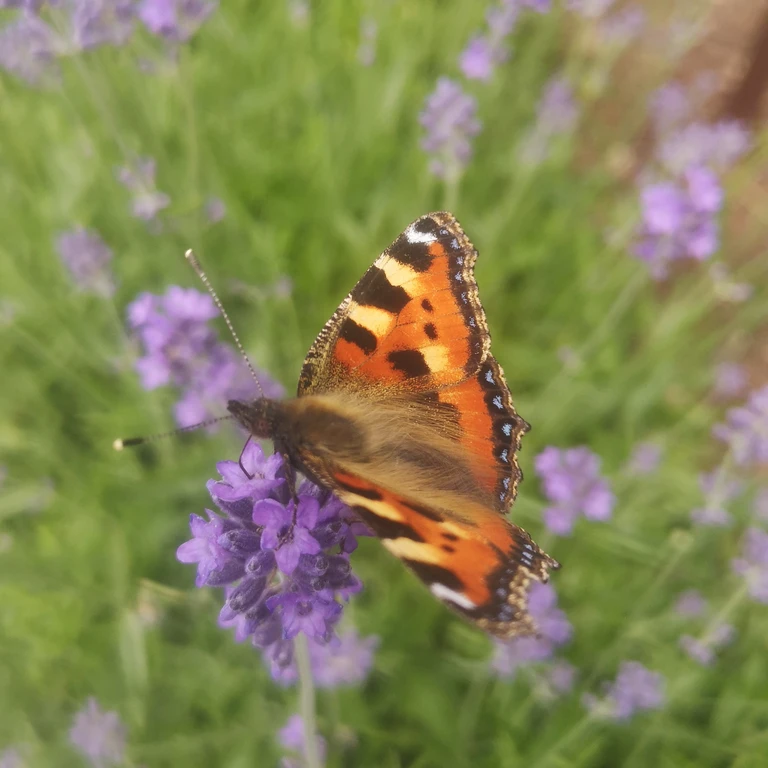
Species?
Aglais urticae
